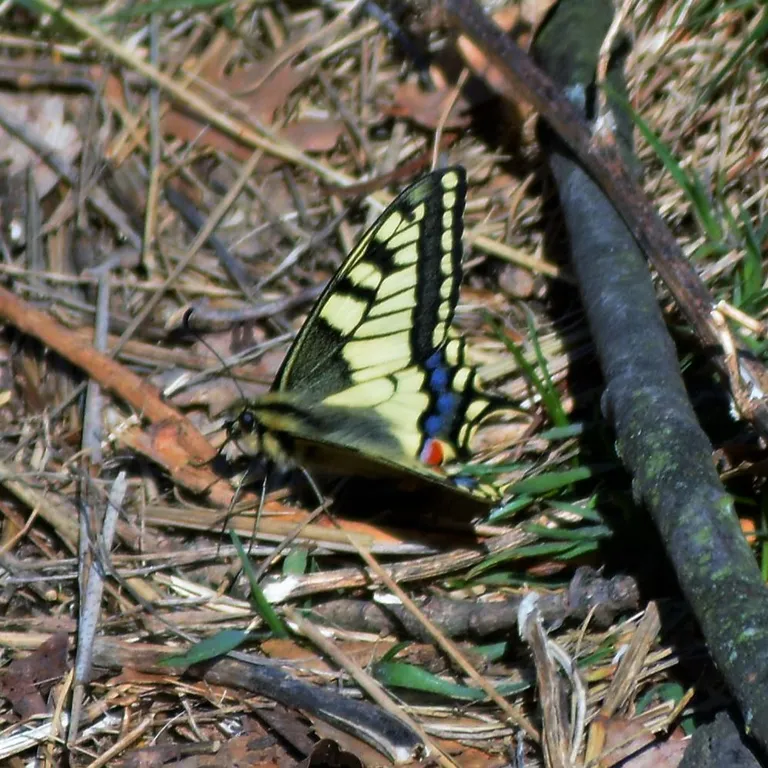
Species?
Papilio machaon
